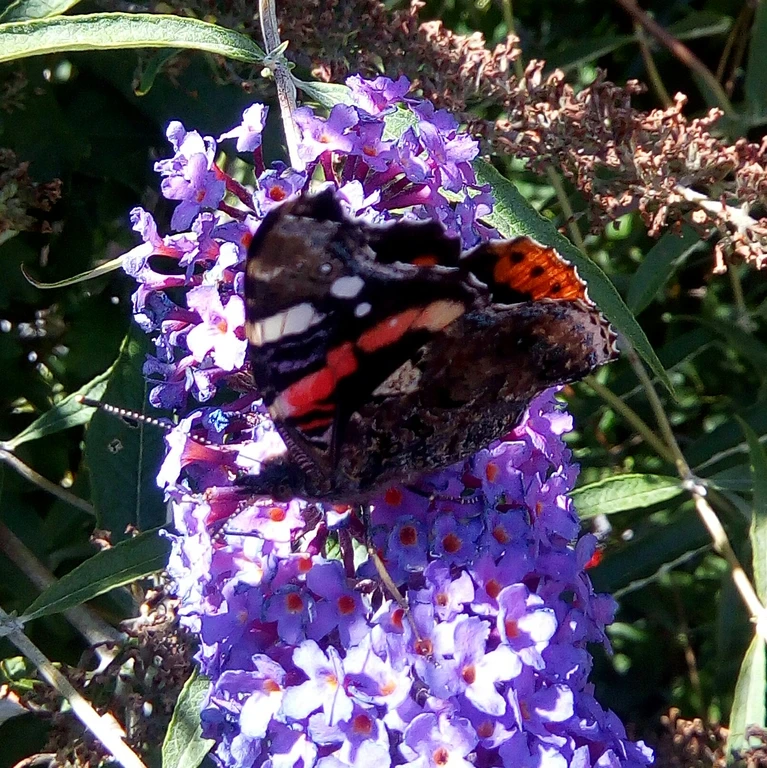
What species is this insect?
Vanessa atalanta
